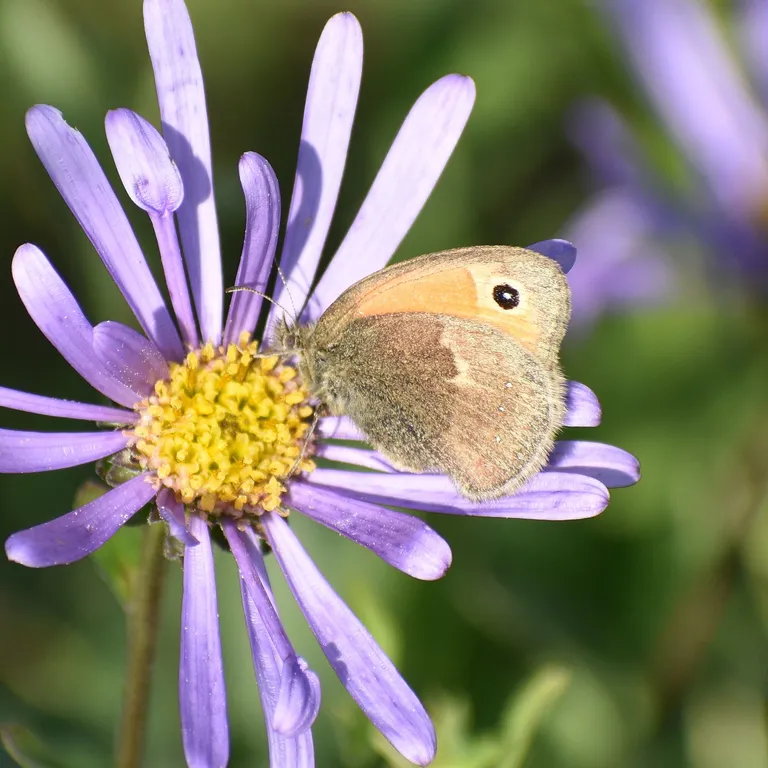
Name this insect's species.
Coenonympha pamphilus
